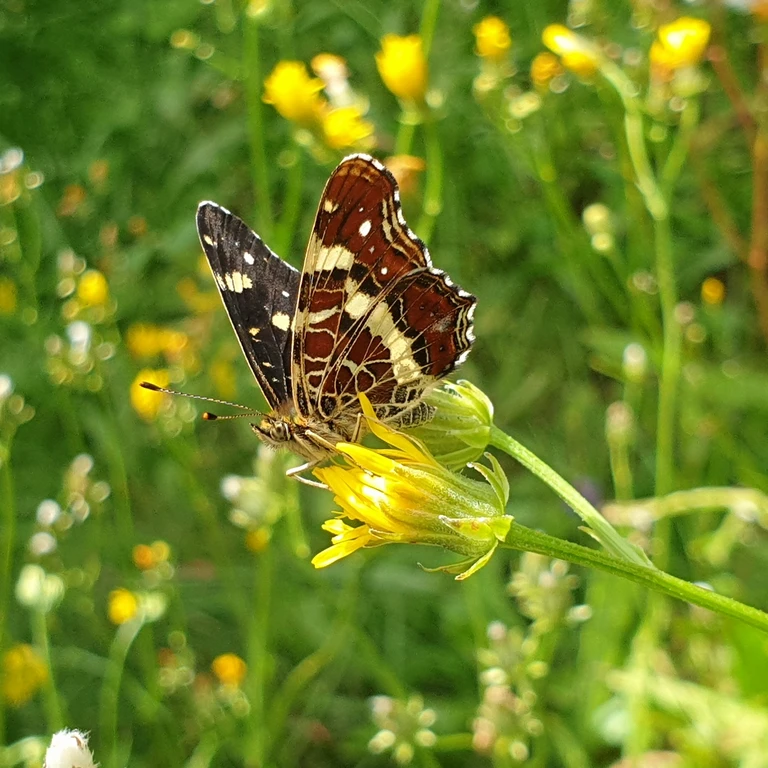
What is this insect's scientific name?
Araschnia levana
